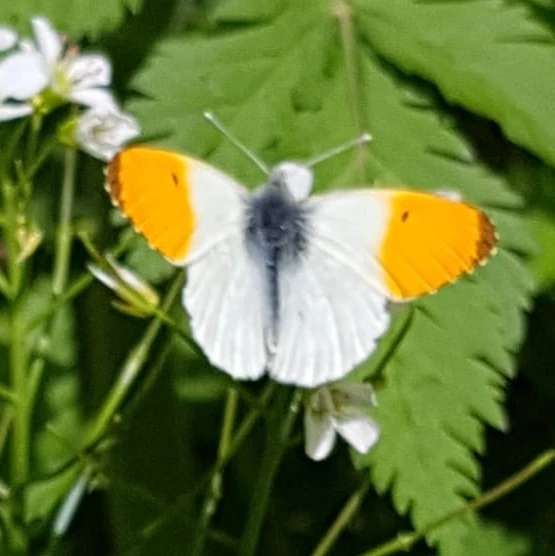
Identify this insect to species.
Anthocharis cardamines
